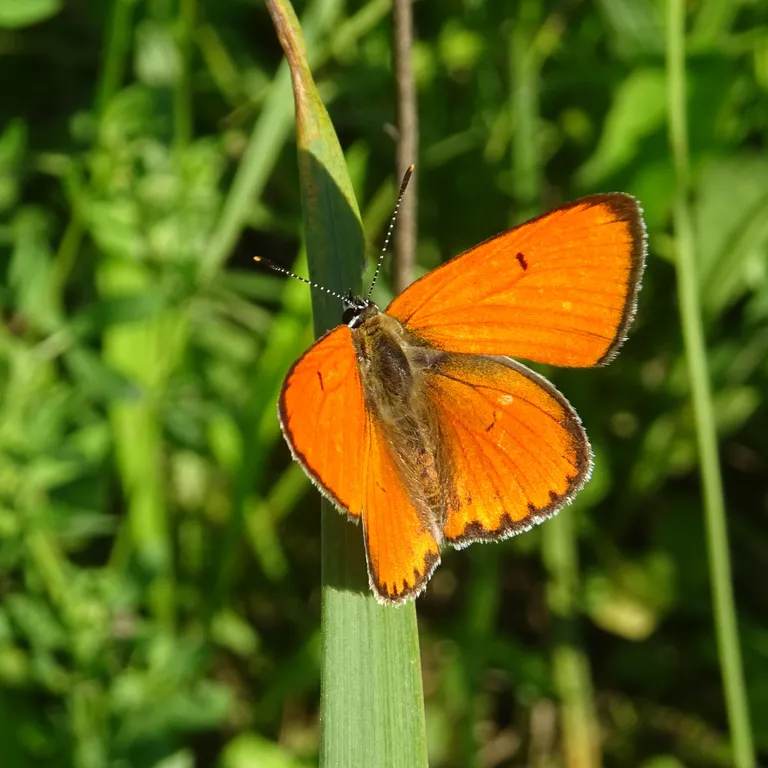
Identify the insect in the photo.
Lycaena dispar
